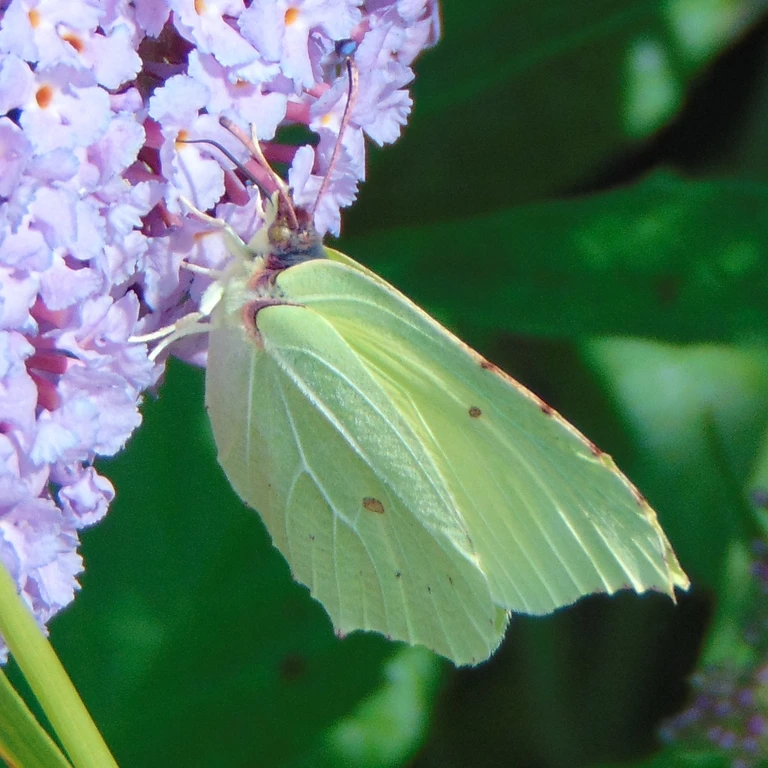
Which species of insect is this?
Gonepteryx rhamni
